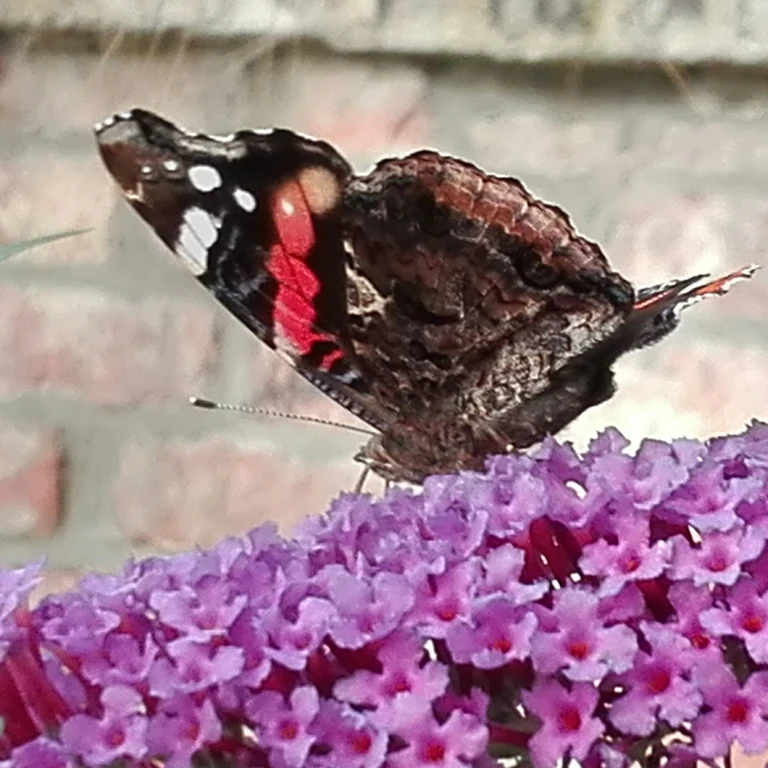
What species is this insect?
Vanessa atalanta
